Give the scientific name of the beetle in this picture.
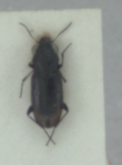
Notiophilus biguttatus
